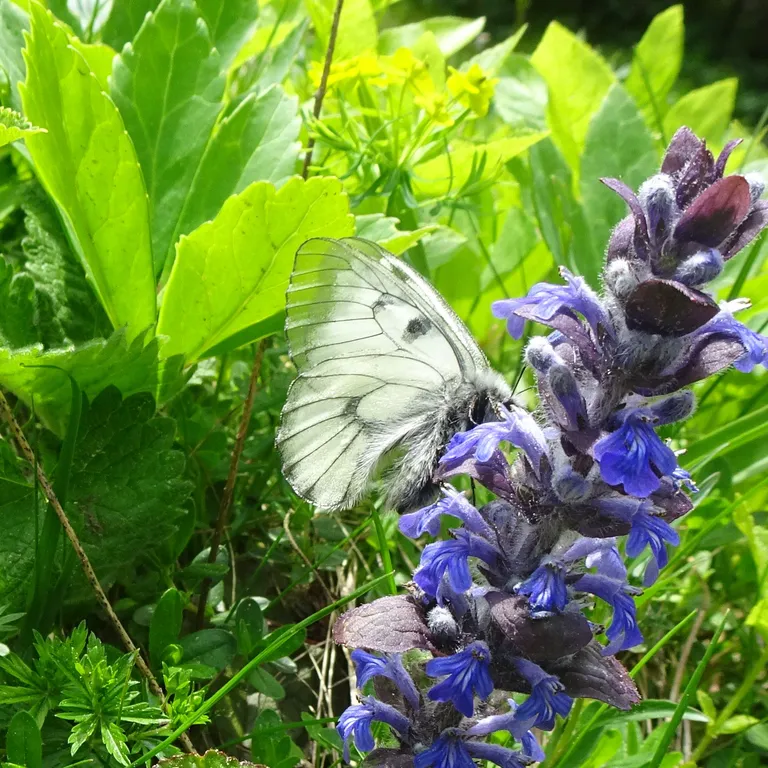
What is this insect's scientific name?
Parnassius mnemosyne
